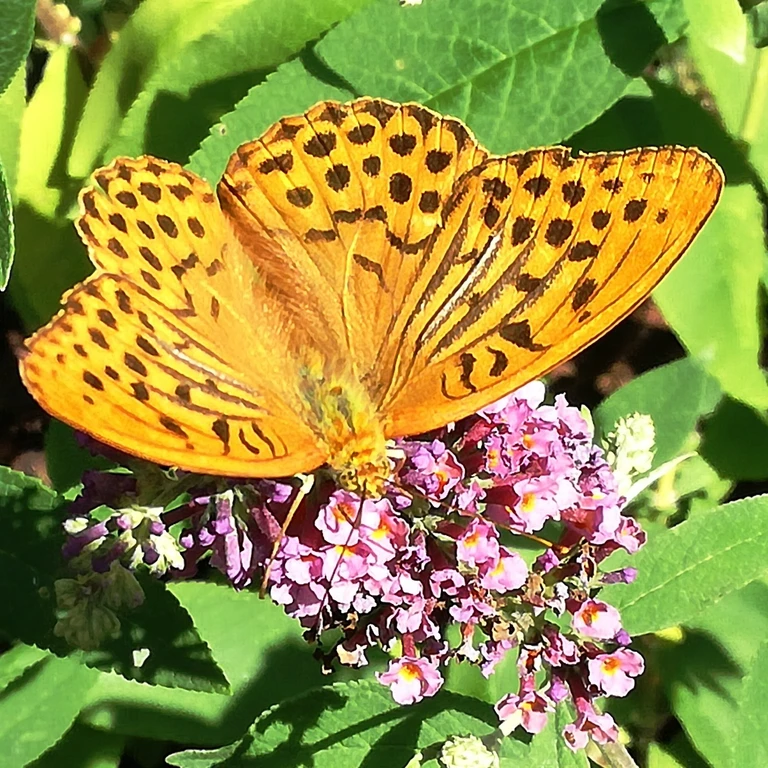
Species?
Argynnis paphia
